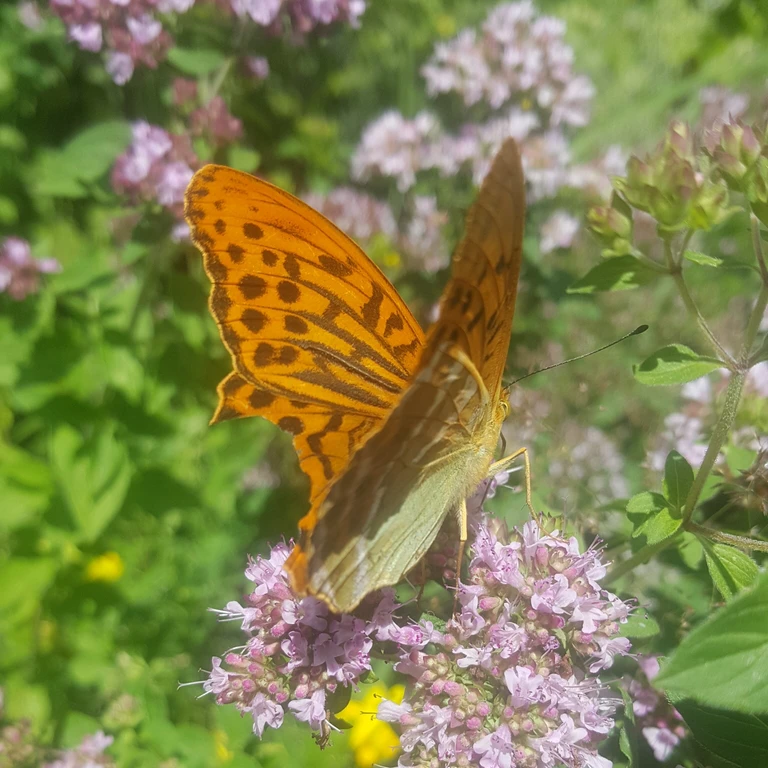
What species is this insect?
Argynnis paphia
